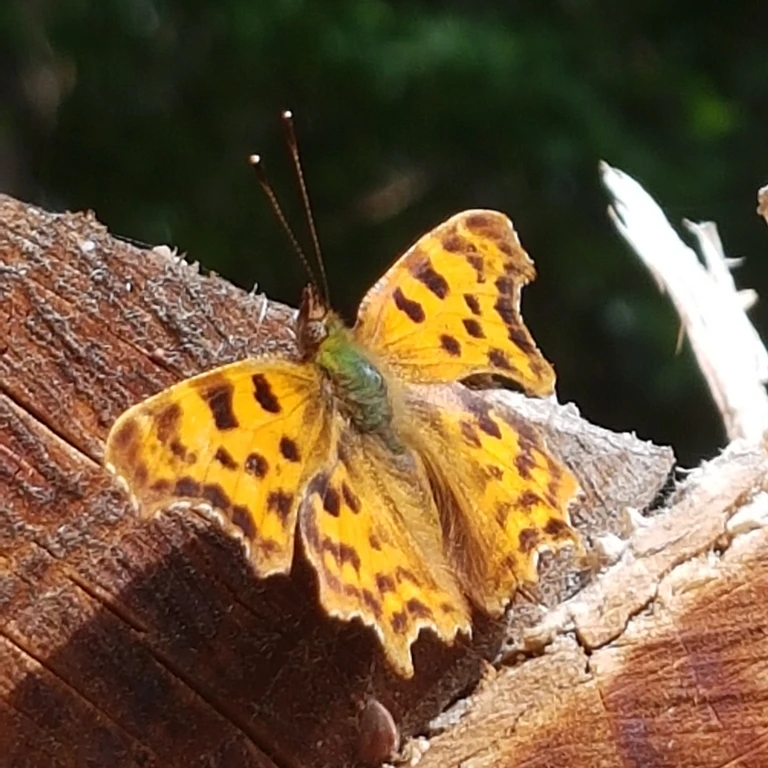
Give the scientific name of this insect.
Polygonia c-album
